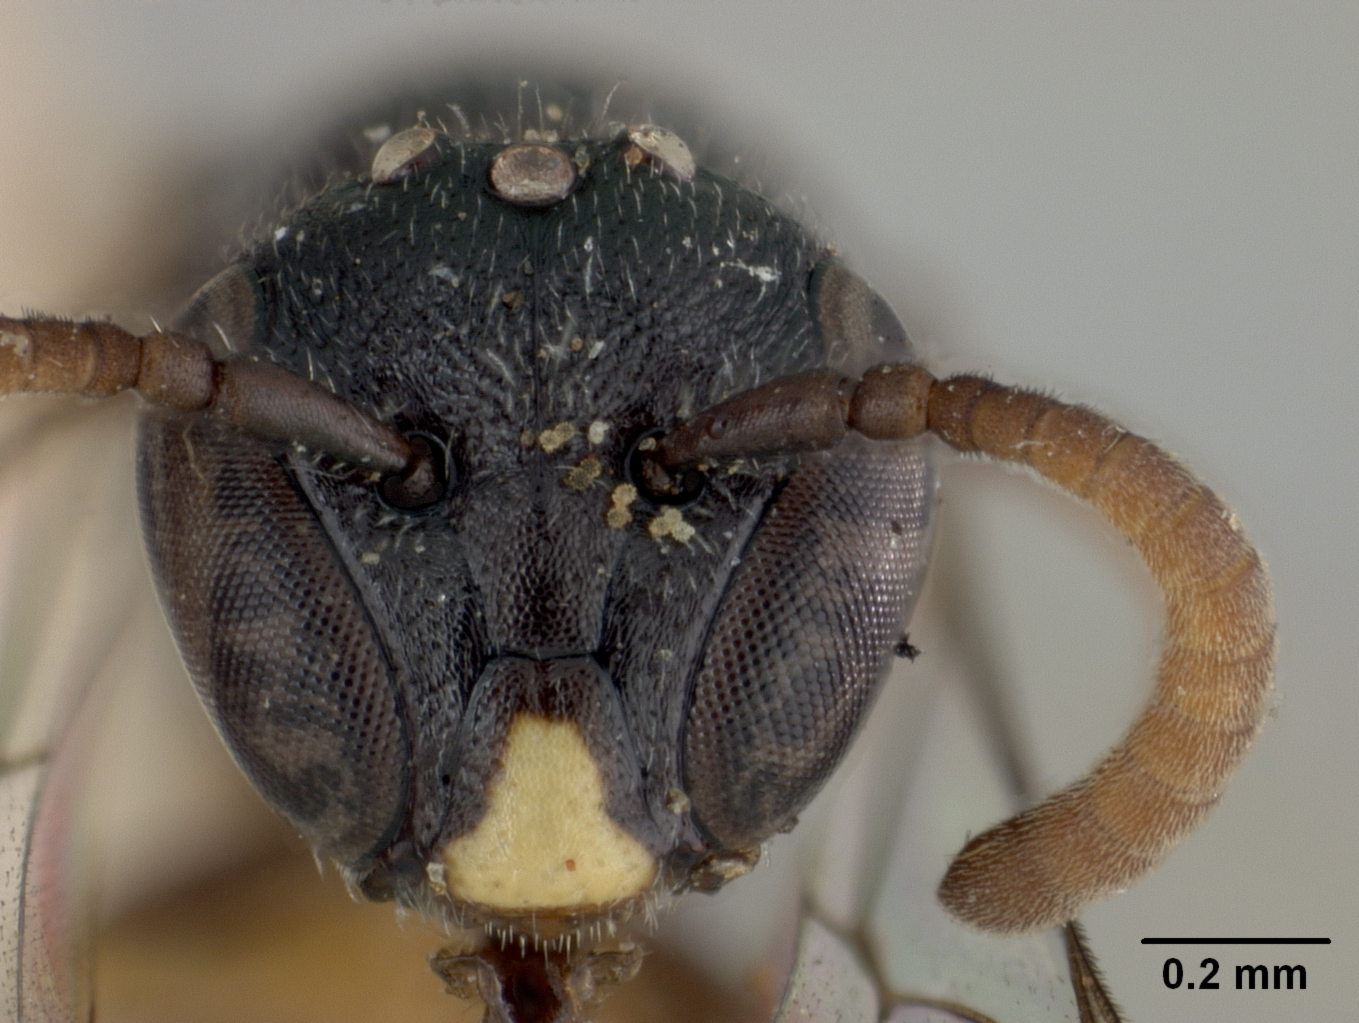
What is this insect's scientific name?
Prosopis howardiella
